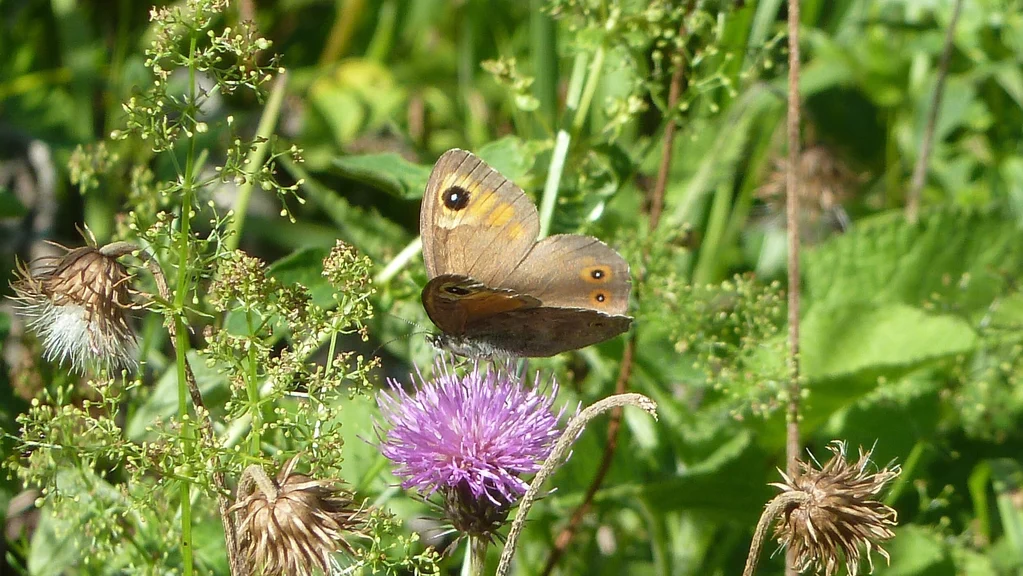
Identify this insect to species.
Lasiommata maera (also Pararge maera)
